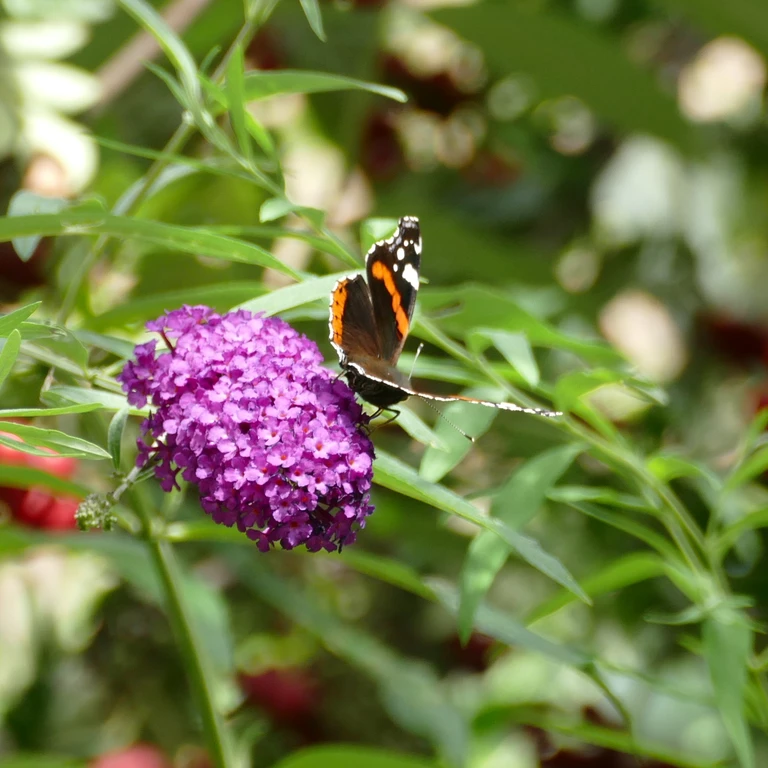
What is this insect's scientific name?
Vanessa atalanta
